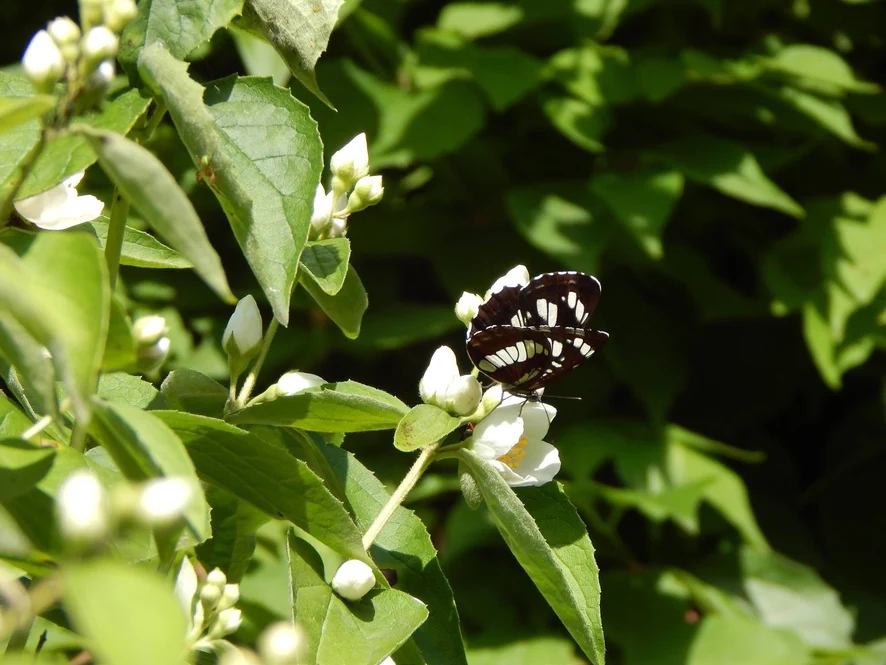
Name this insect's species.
Neptis rivularis
